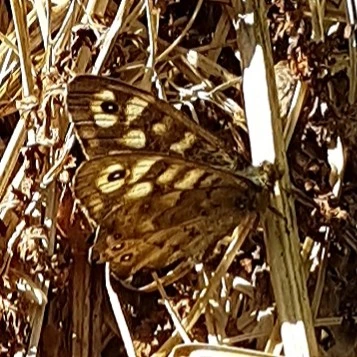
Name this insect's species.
Pararge aegeria
